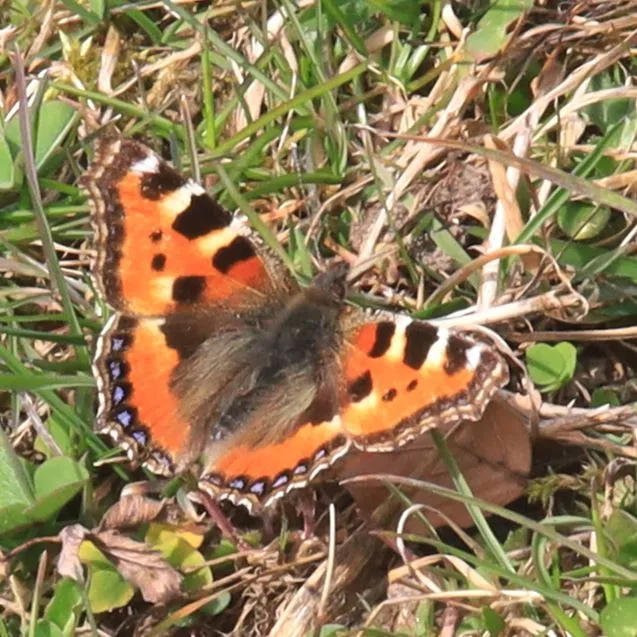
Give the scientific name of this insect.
Aglais urticae
